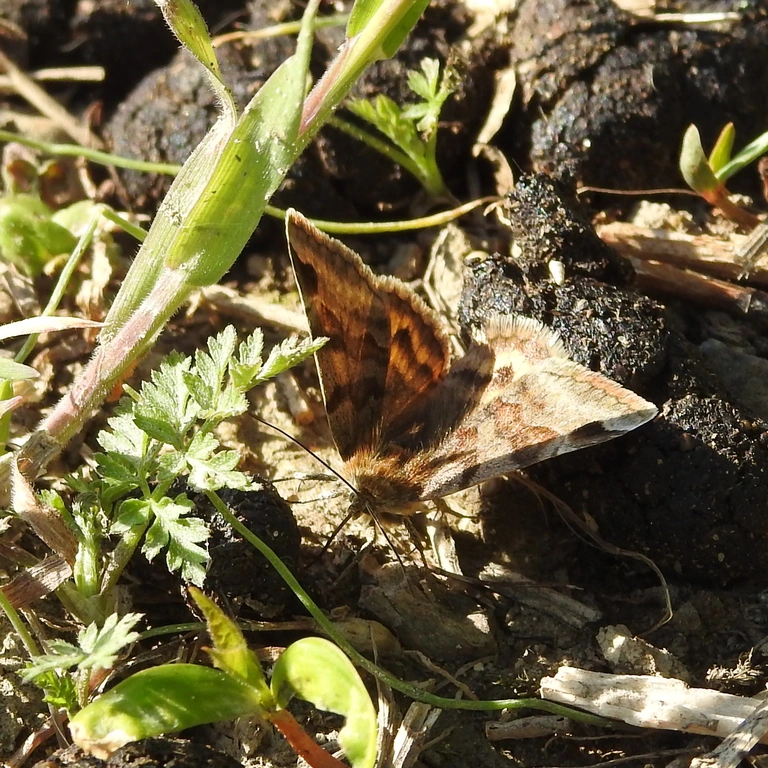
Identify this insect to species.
Euclidia glyphica
